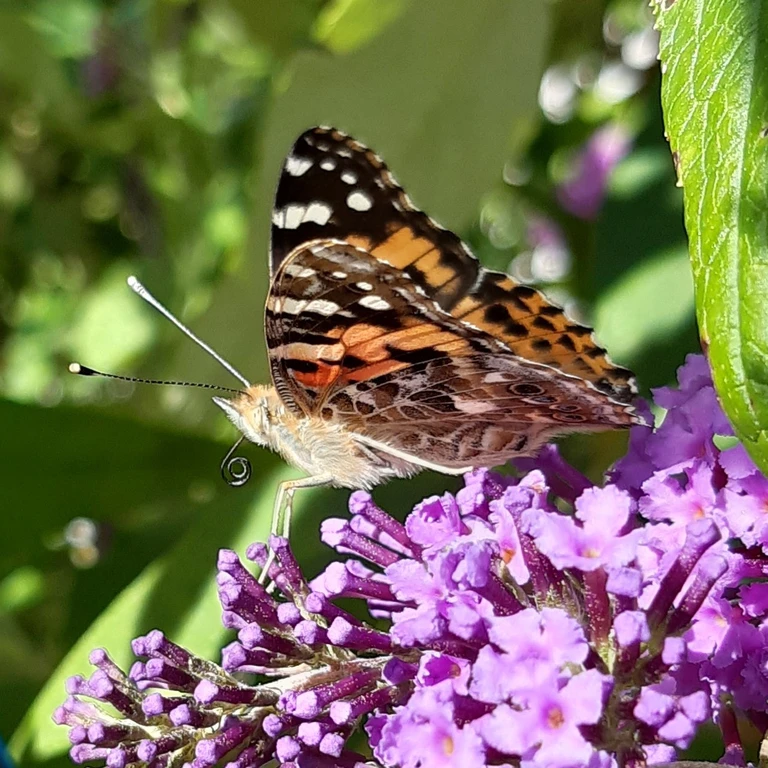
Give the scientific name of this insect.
Vanessa cardui
